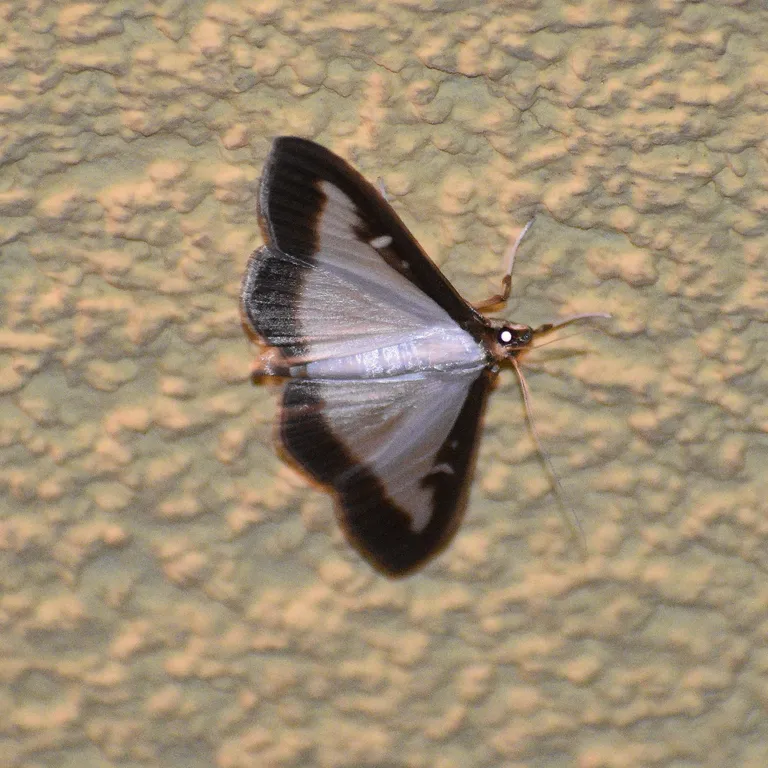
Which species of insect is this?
Cydalima perspectalis
